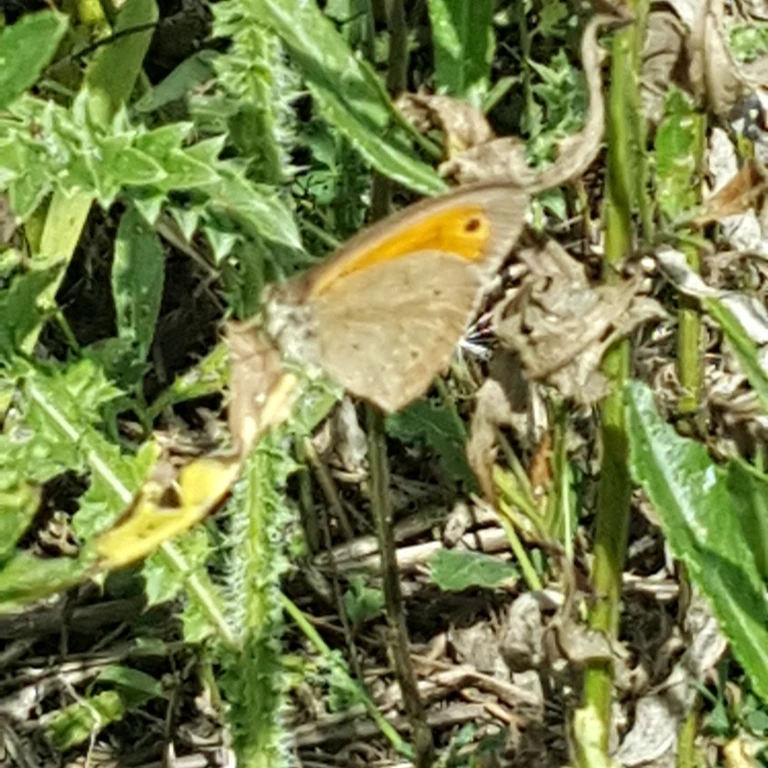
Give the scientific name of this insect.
Maniola jurtina
